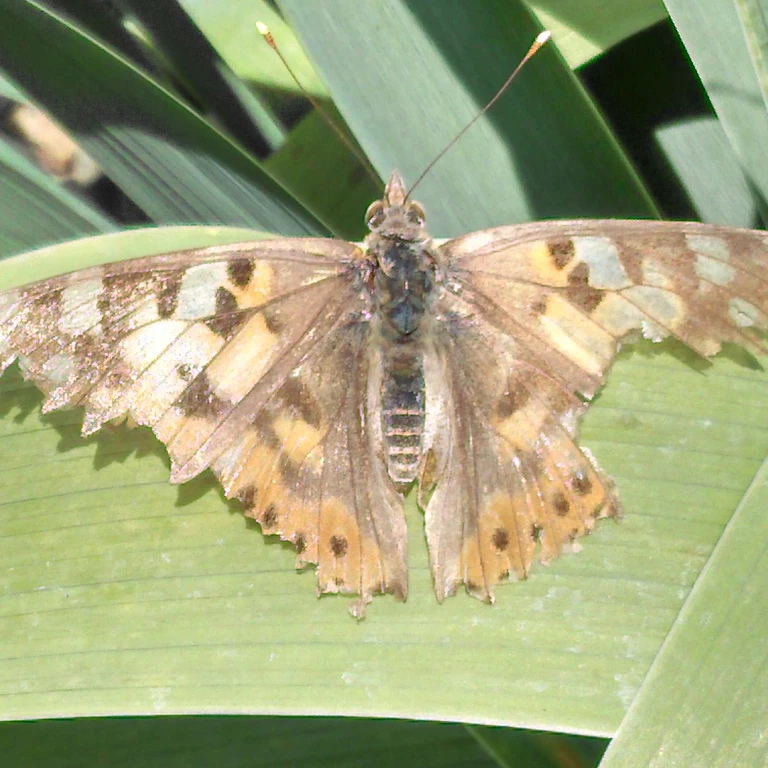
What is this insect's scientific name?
Vanessa cardui
